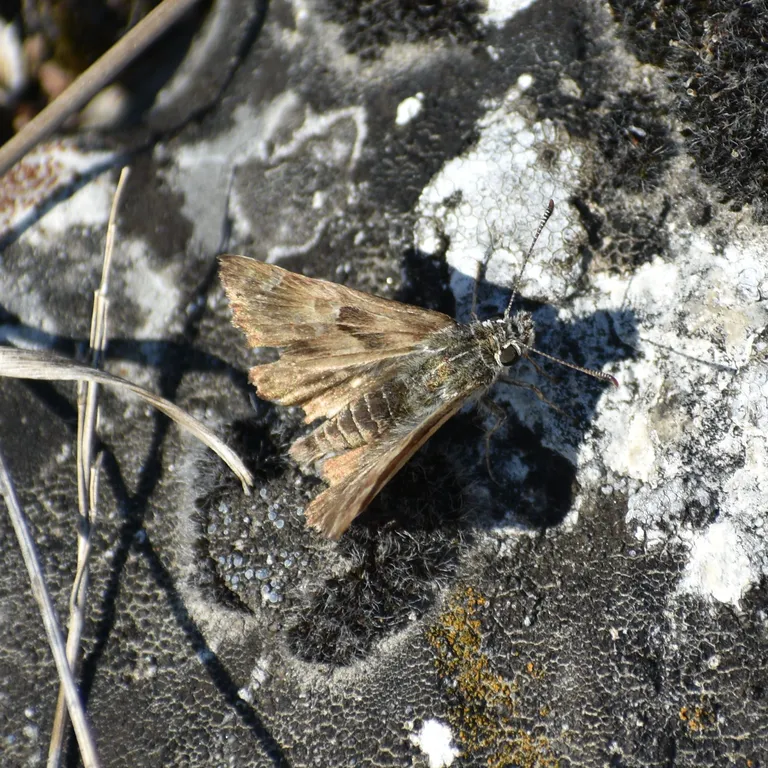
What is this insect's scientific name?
Carcharodus alceae
